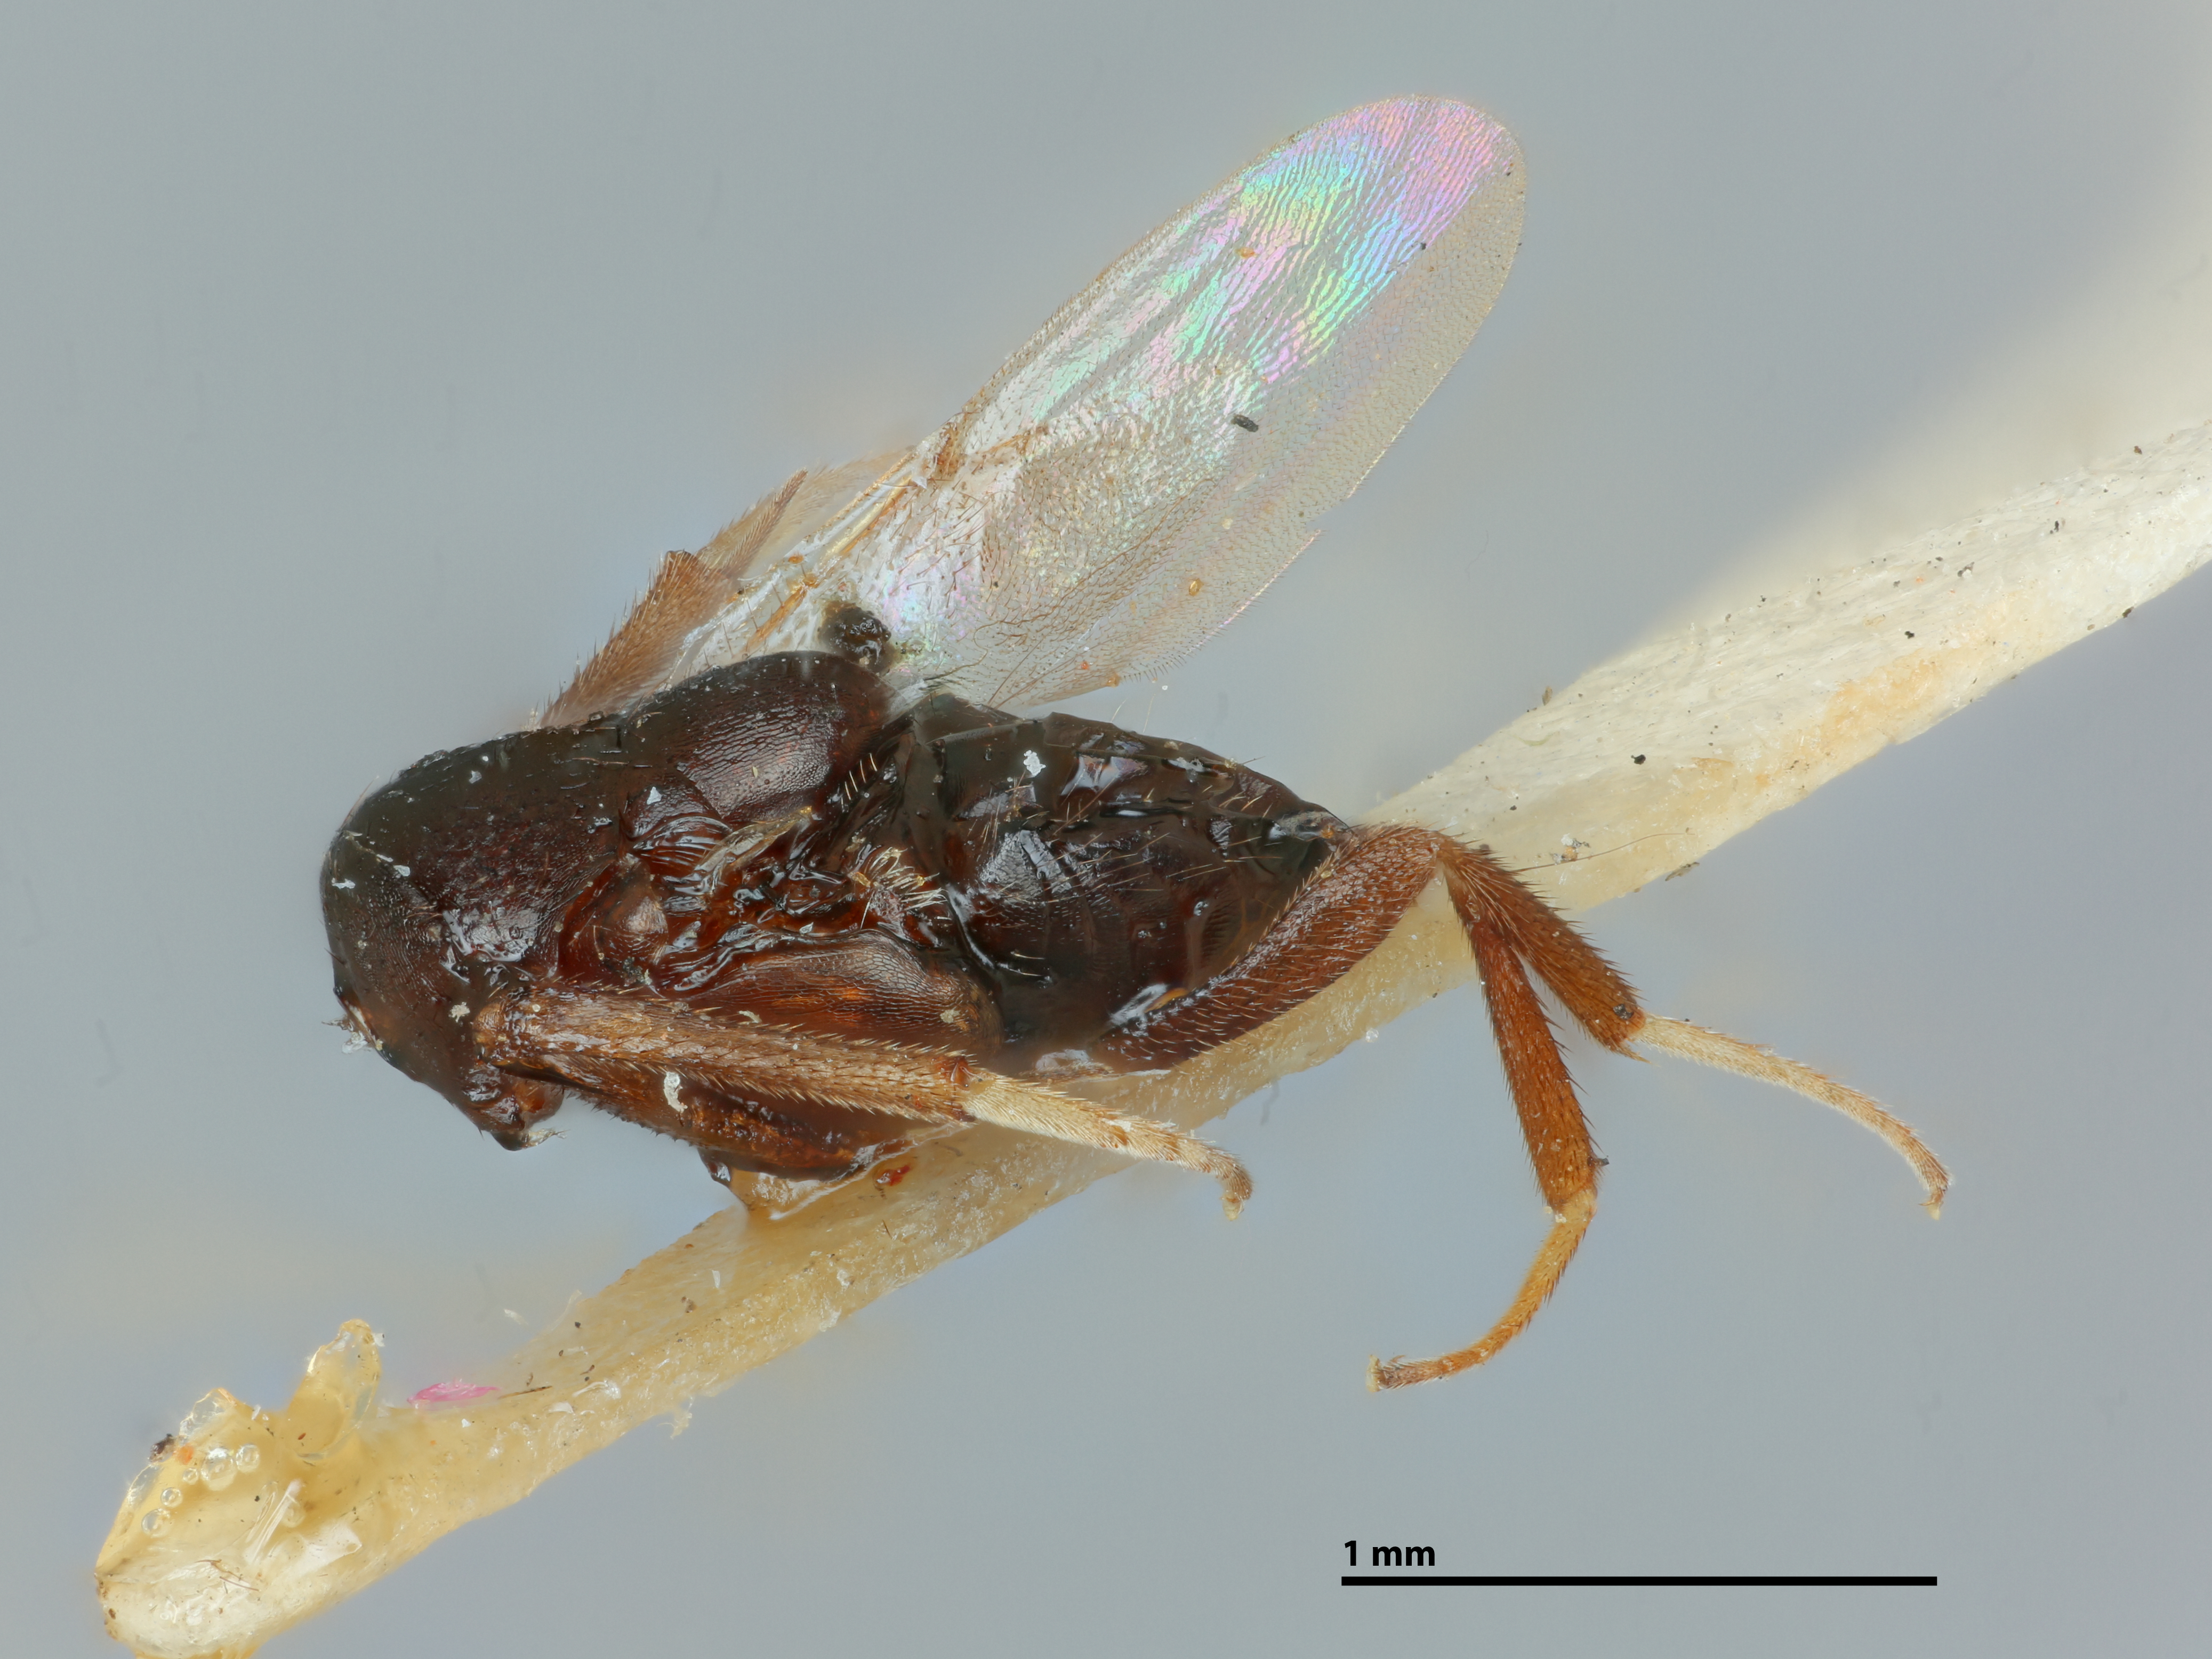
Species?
Howardiella tarsata
